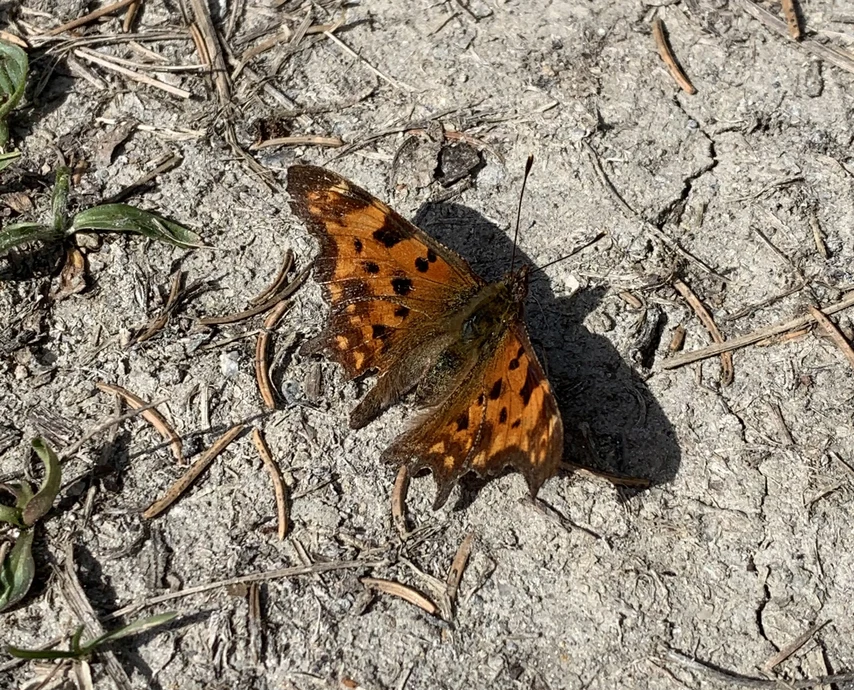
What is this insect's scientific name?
Polygonia c-album
